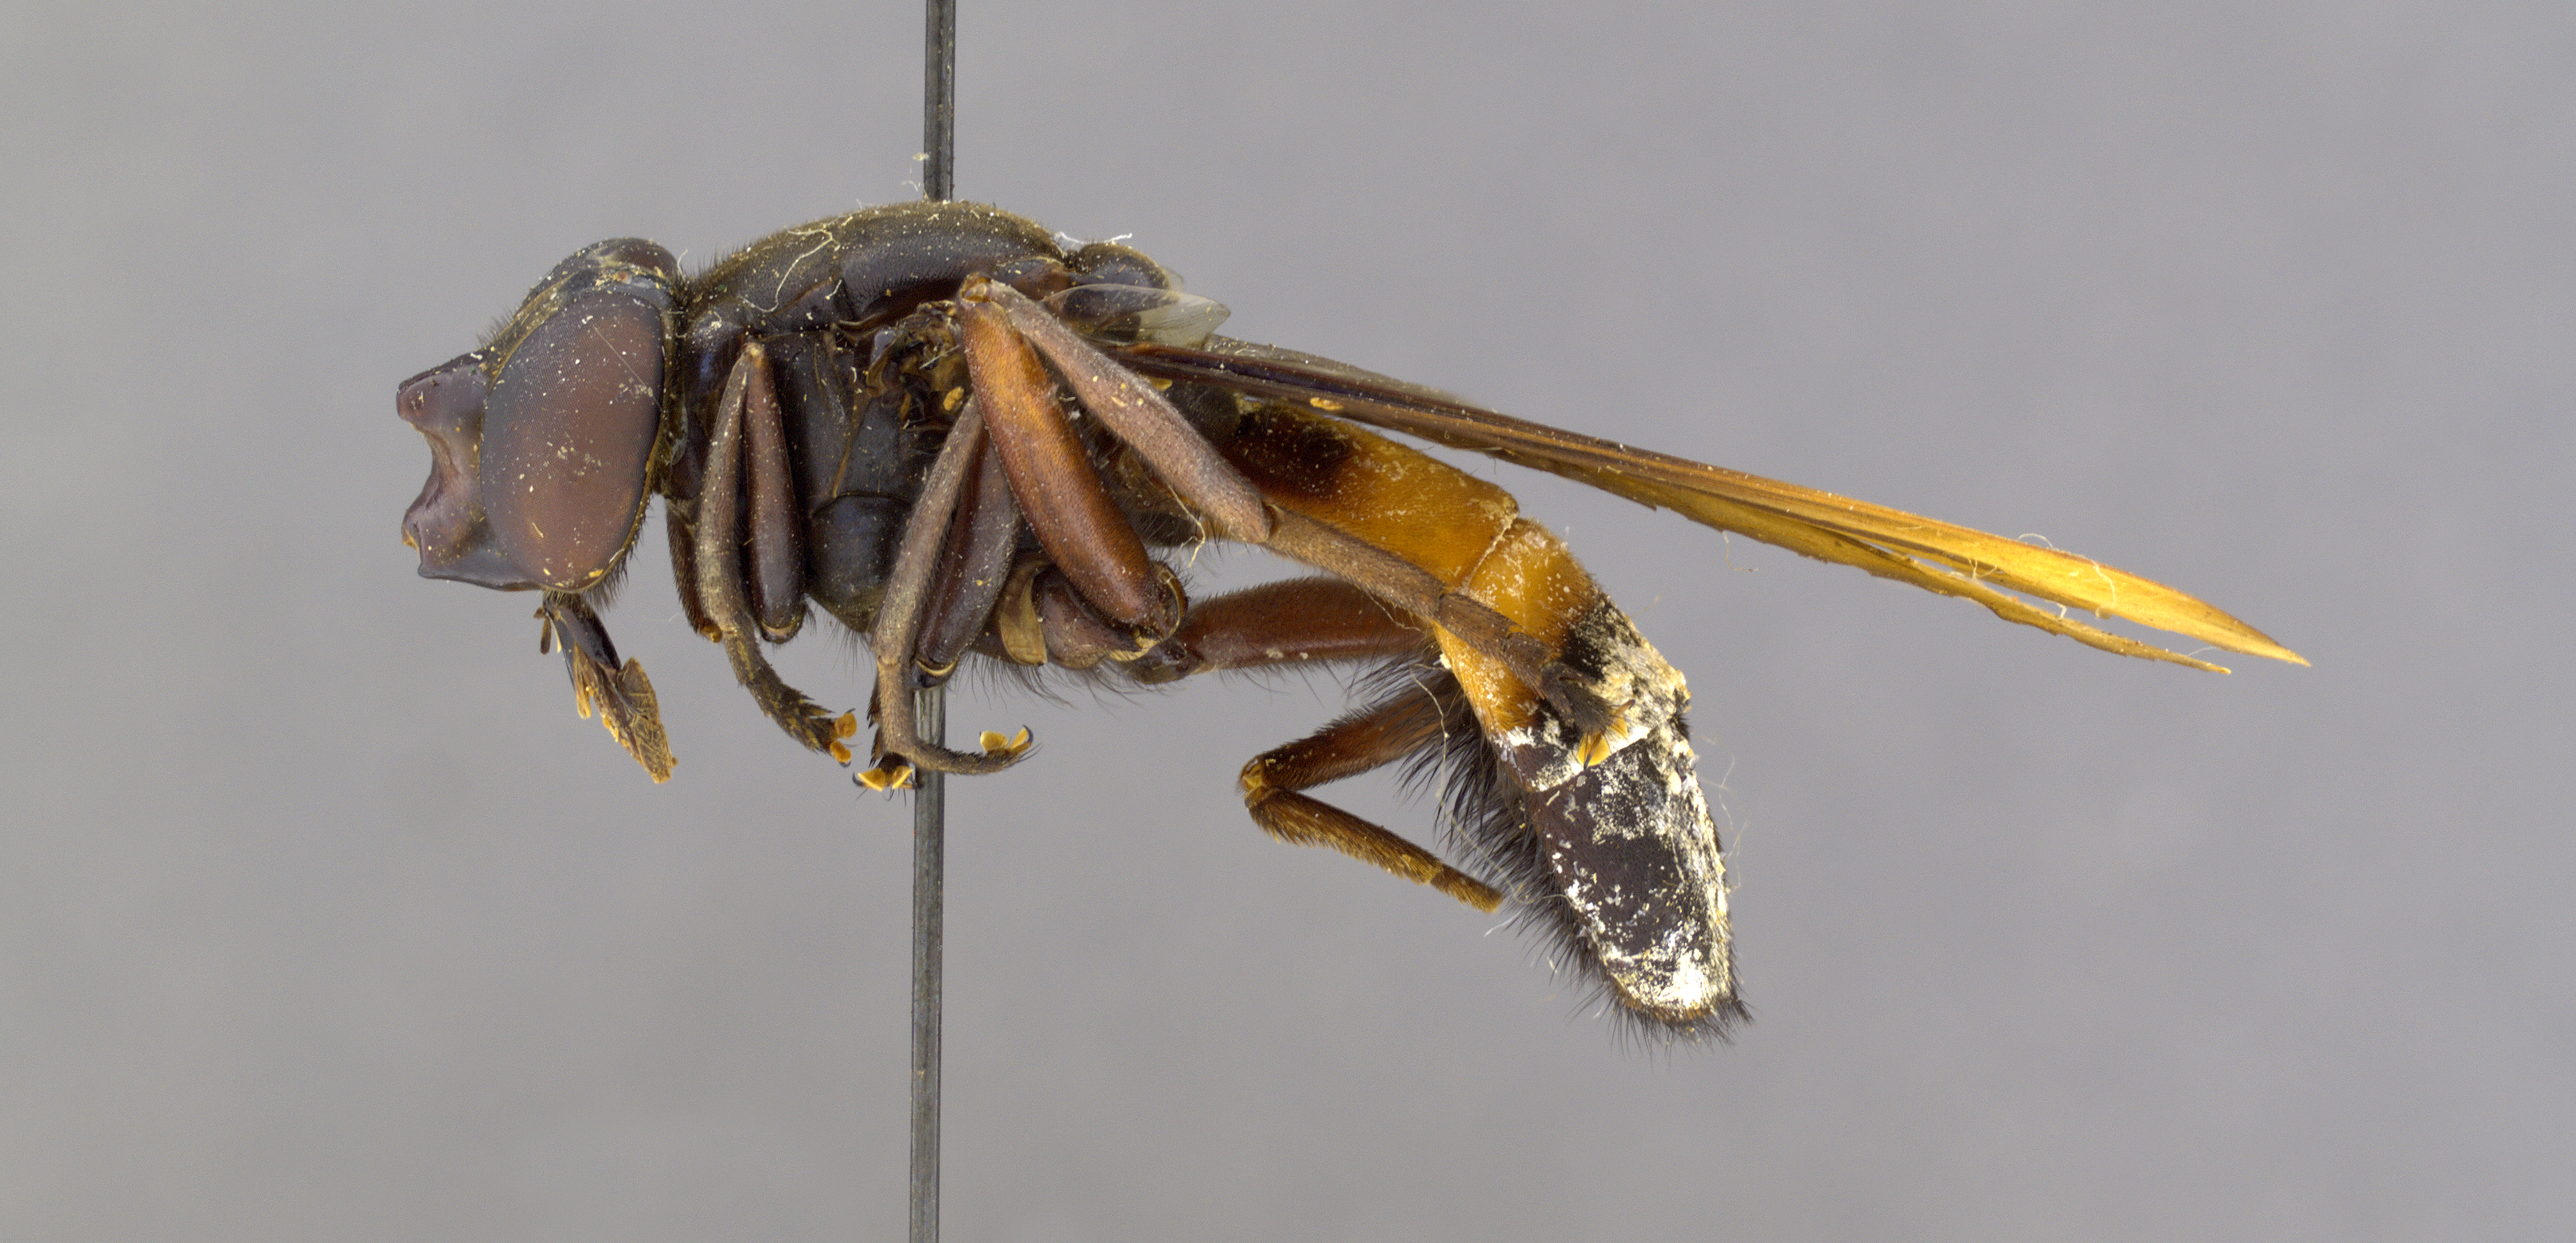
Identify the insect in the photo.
Milesia chapini
